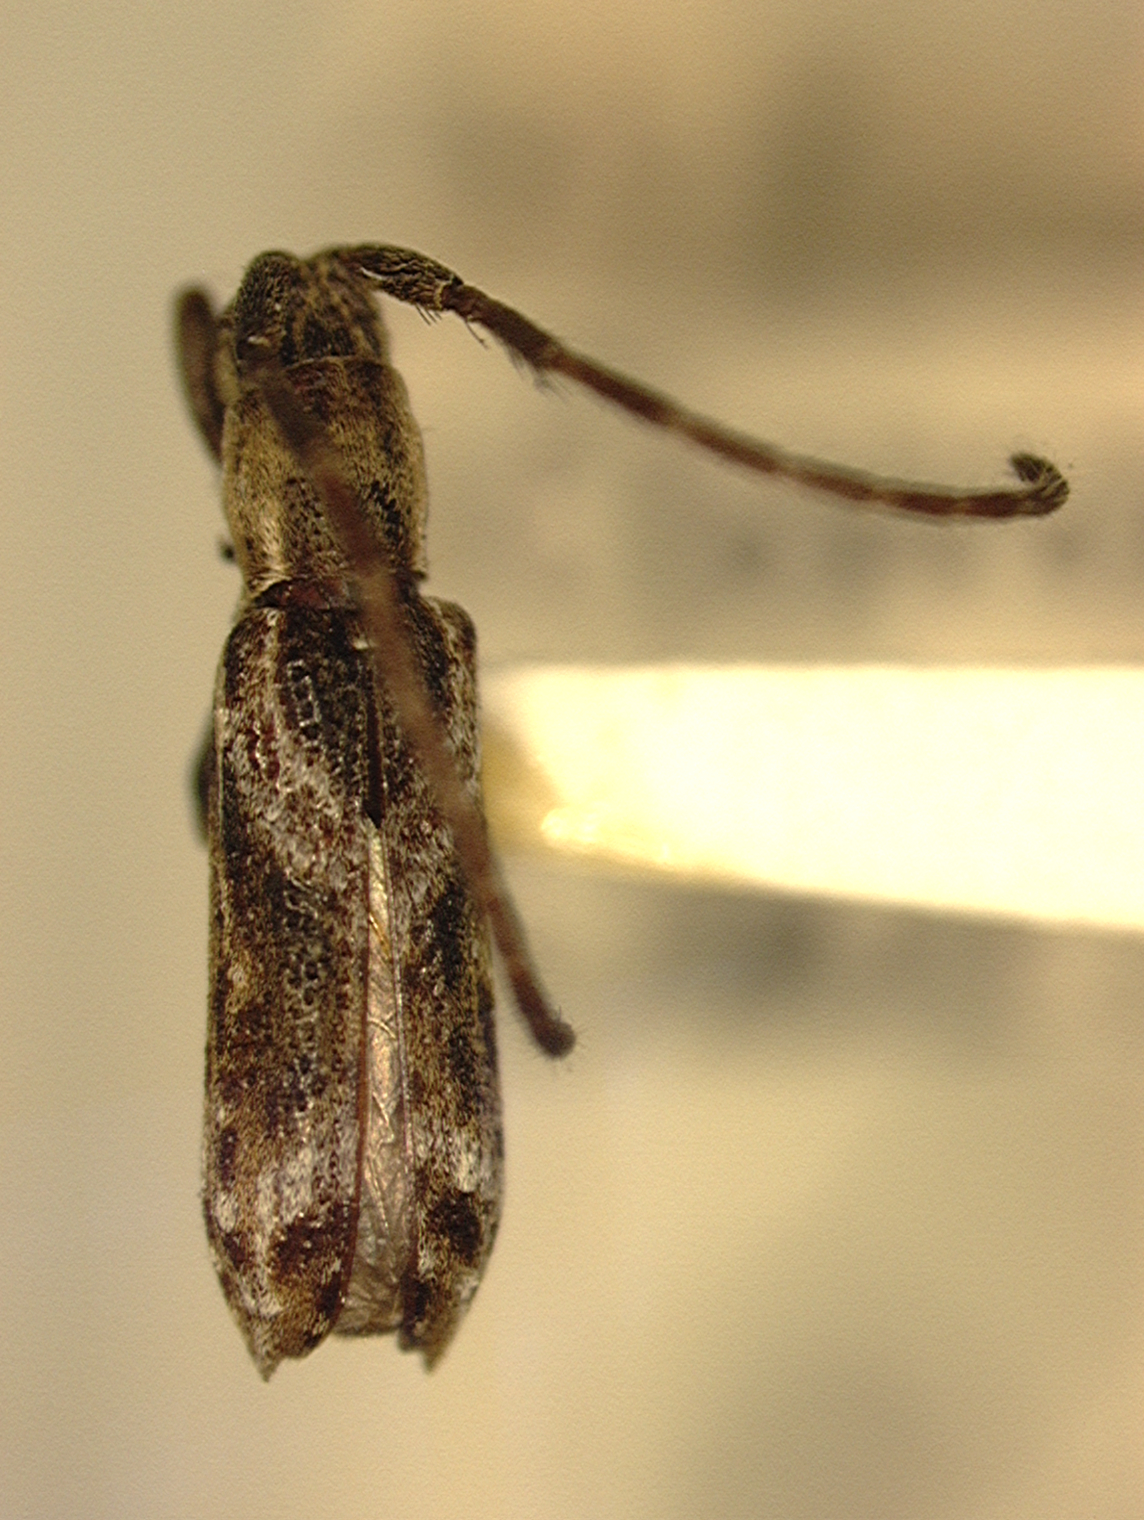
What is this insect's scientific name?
Dorcasta zeteki (also Bebelis modesta)
